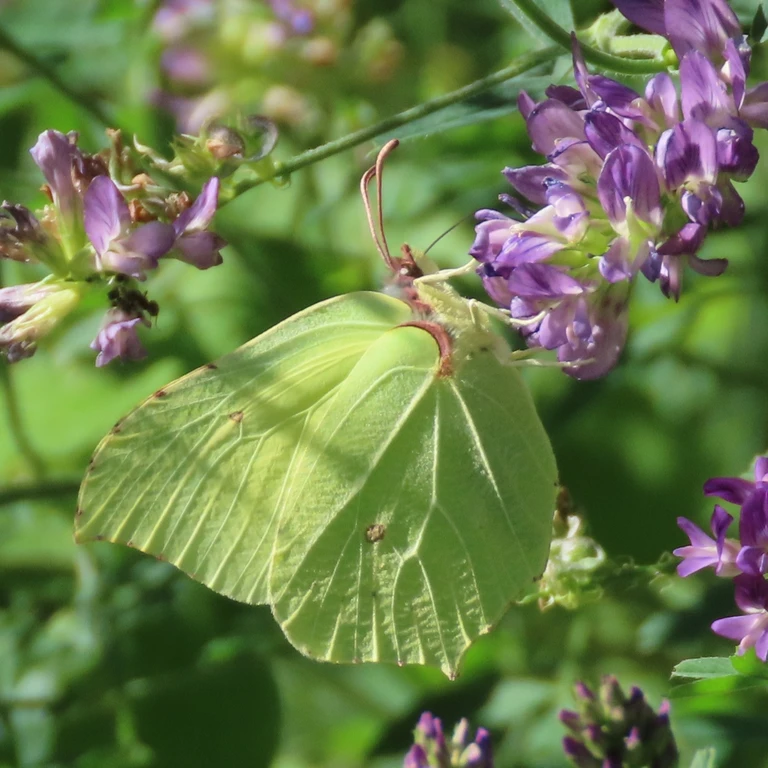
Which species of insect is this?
Gonepteryx rhamni
